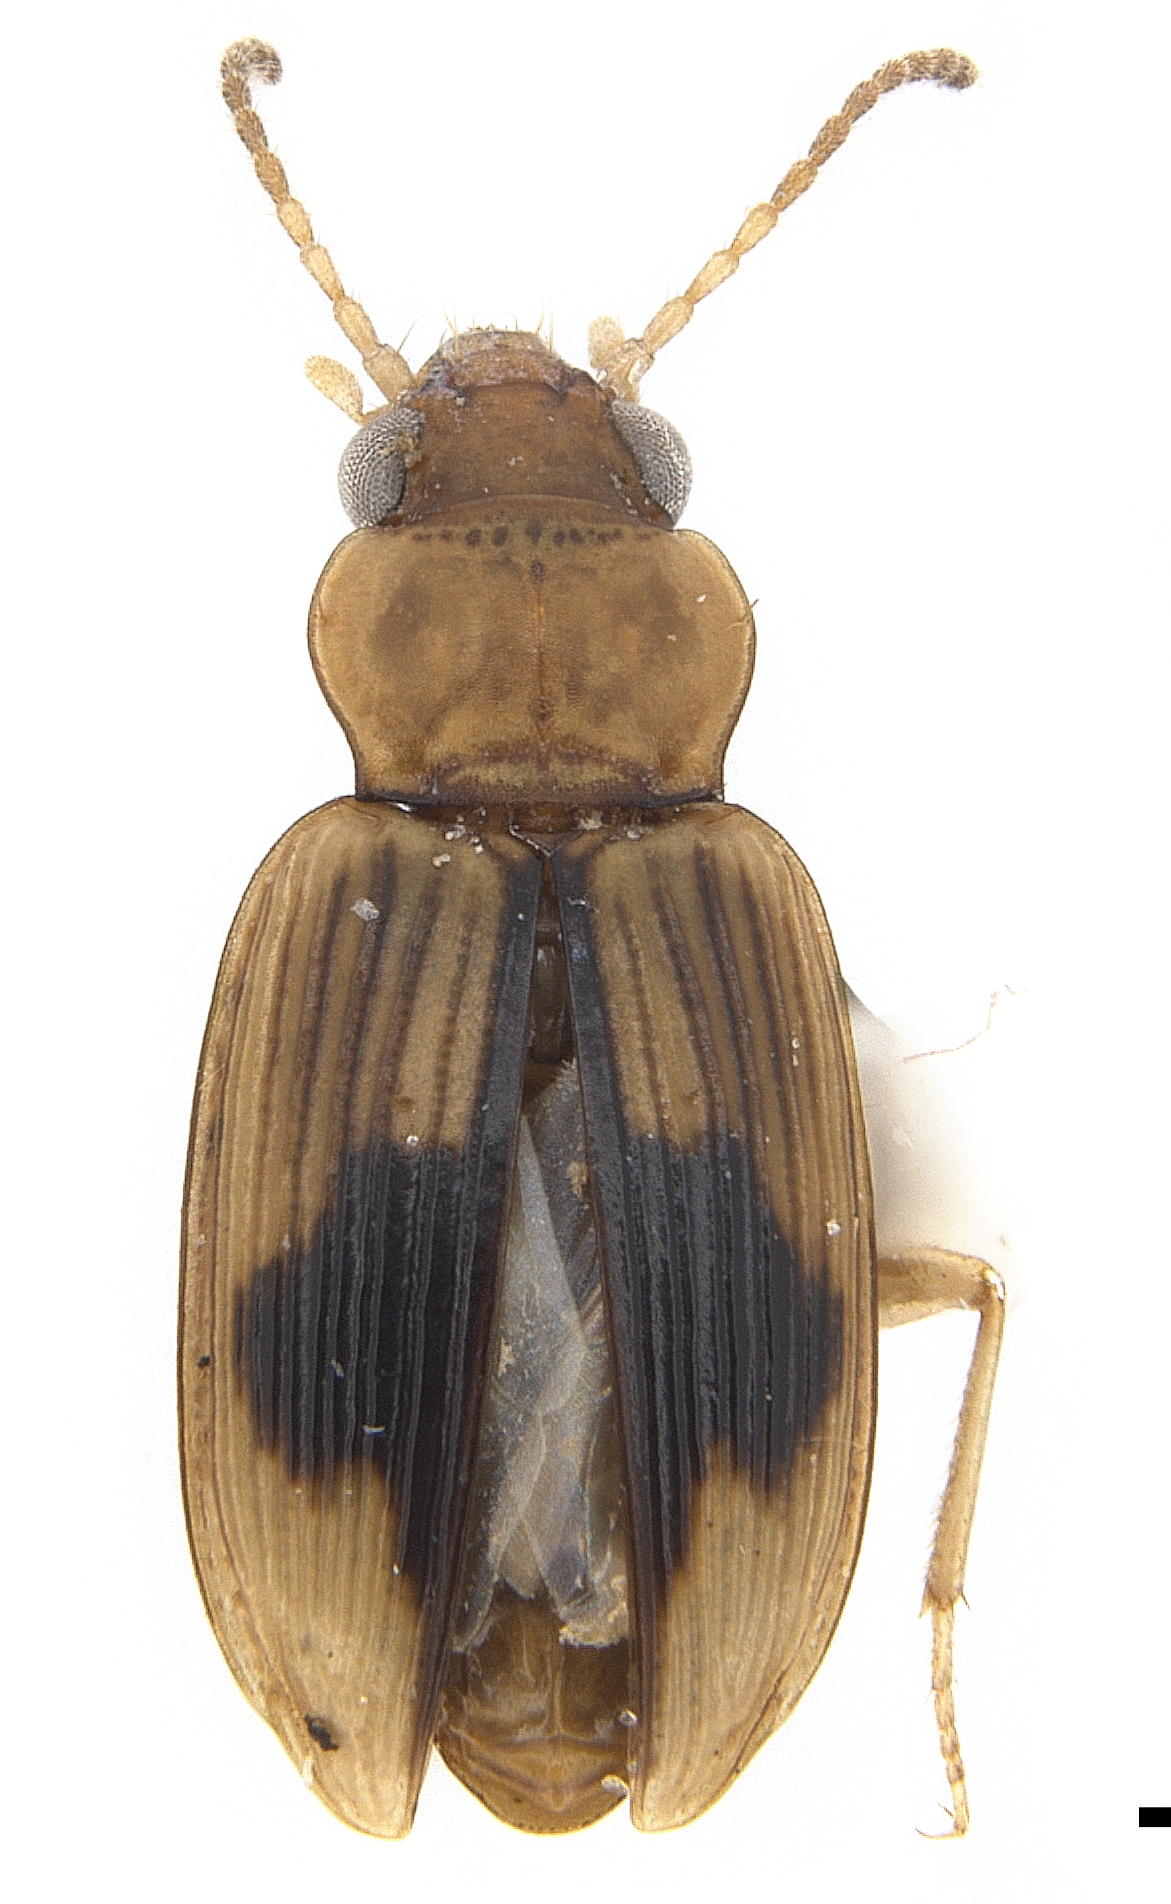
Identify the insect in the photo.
Pericompsus rorschachinus
